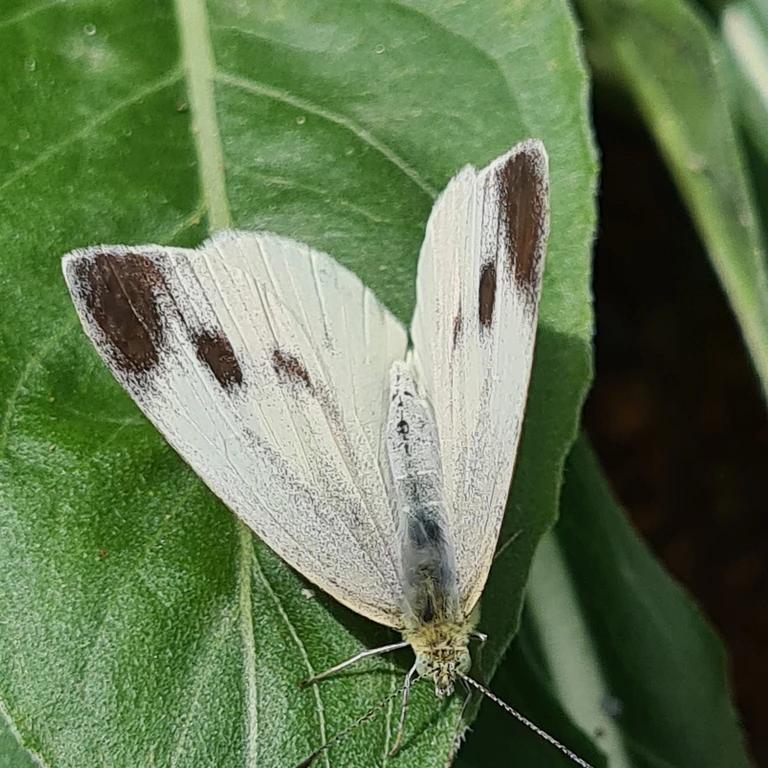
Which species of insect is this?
Pieris mannii
